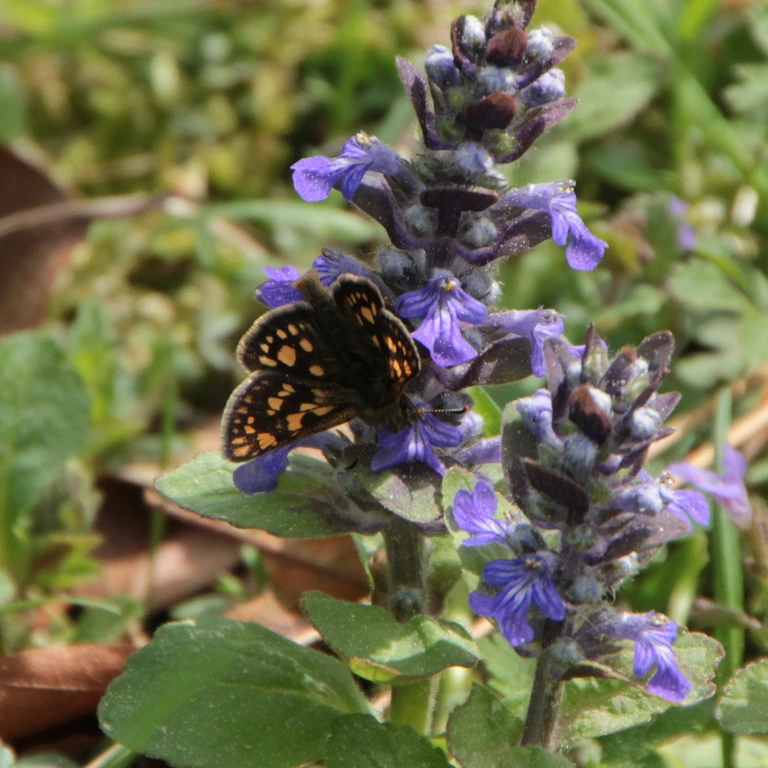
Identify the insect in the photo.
Carterocephalus palaemon
